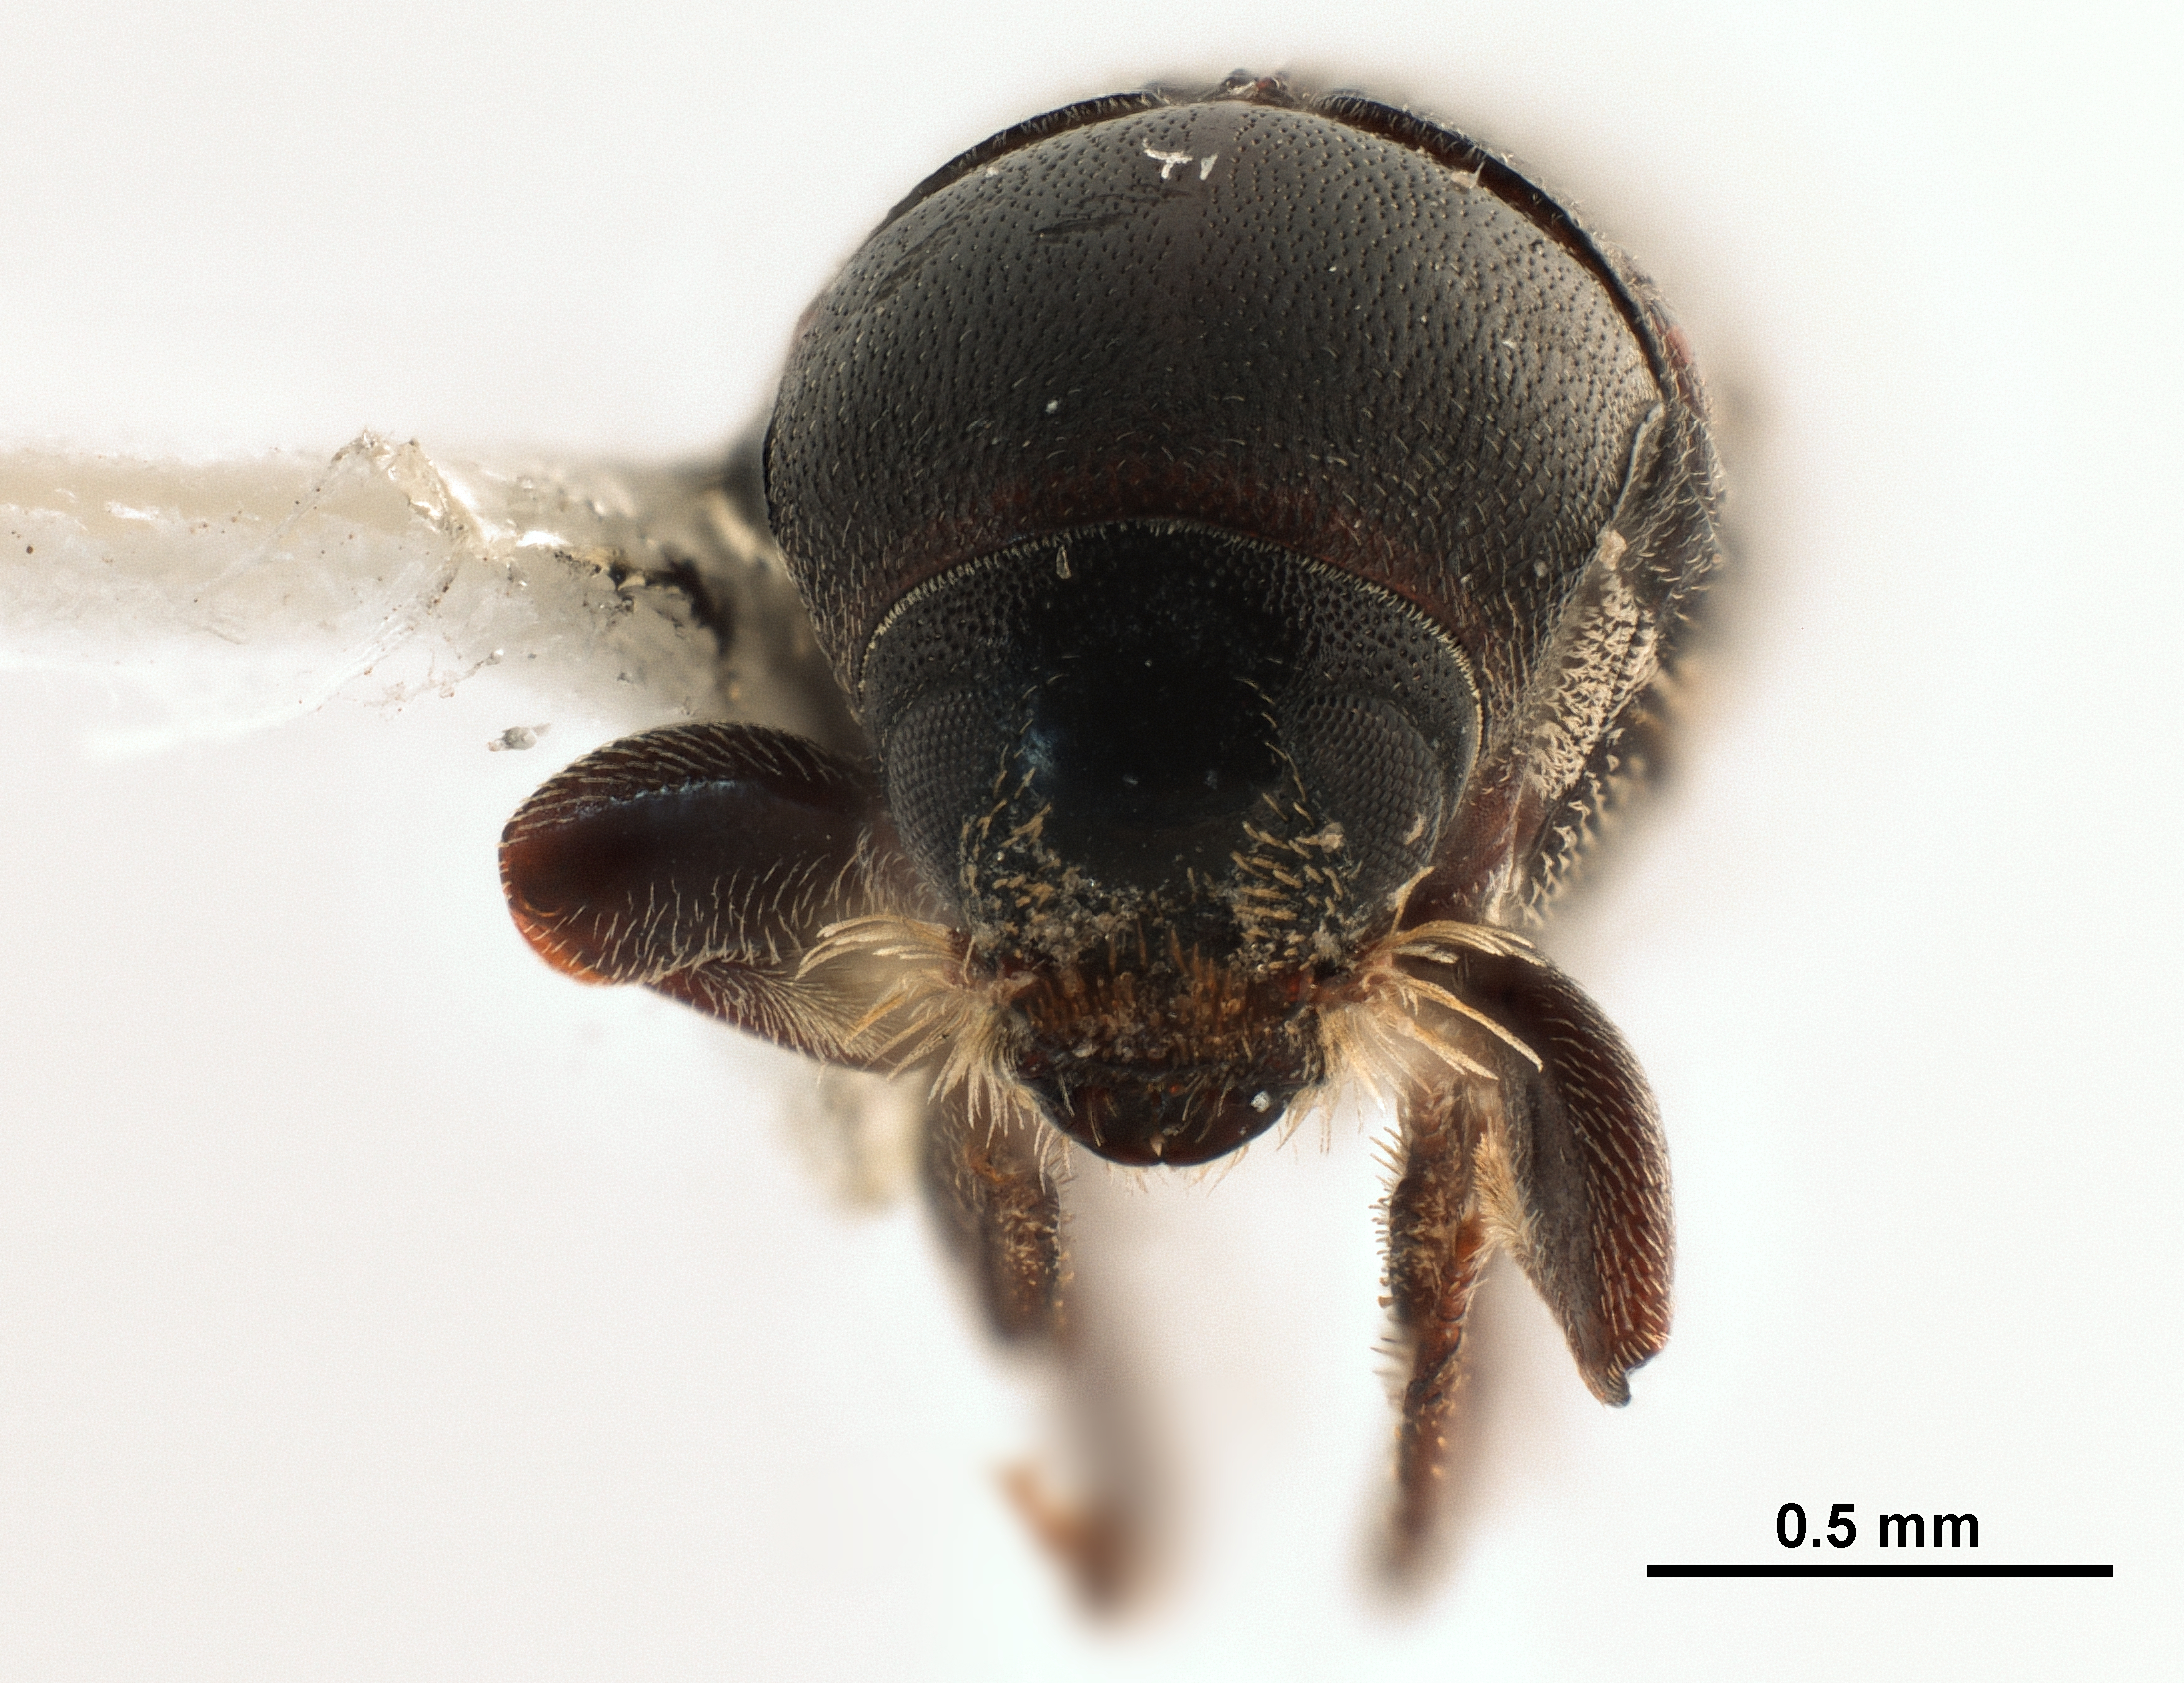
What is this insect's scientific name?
Sternobothrus bicaudatus
